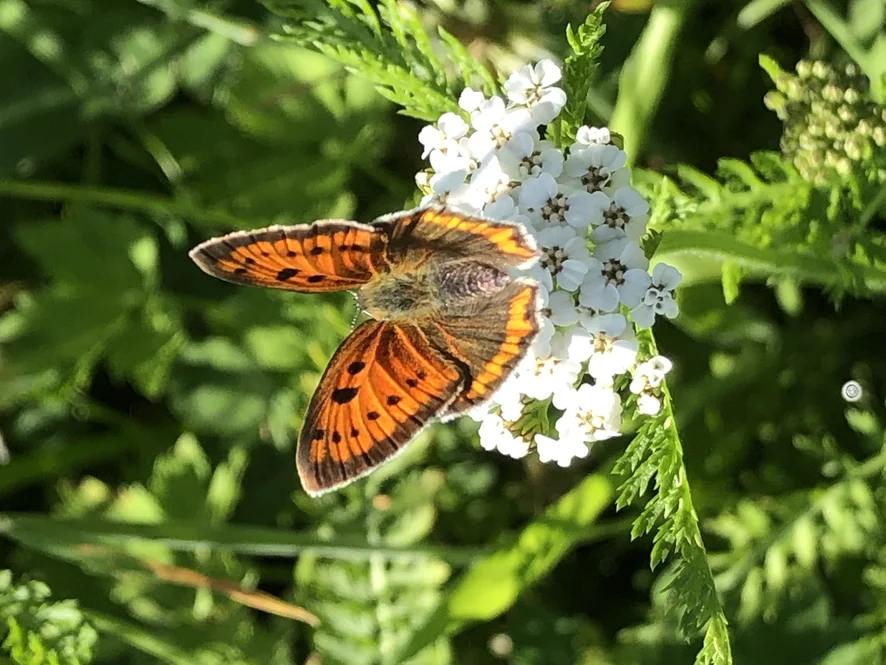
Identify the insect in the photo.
Lycaena dispar
